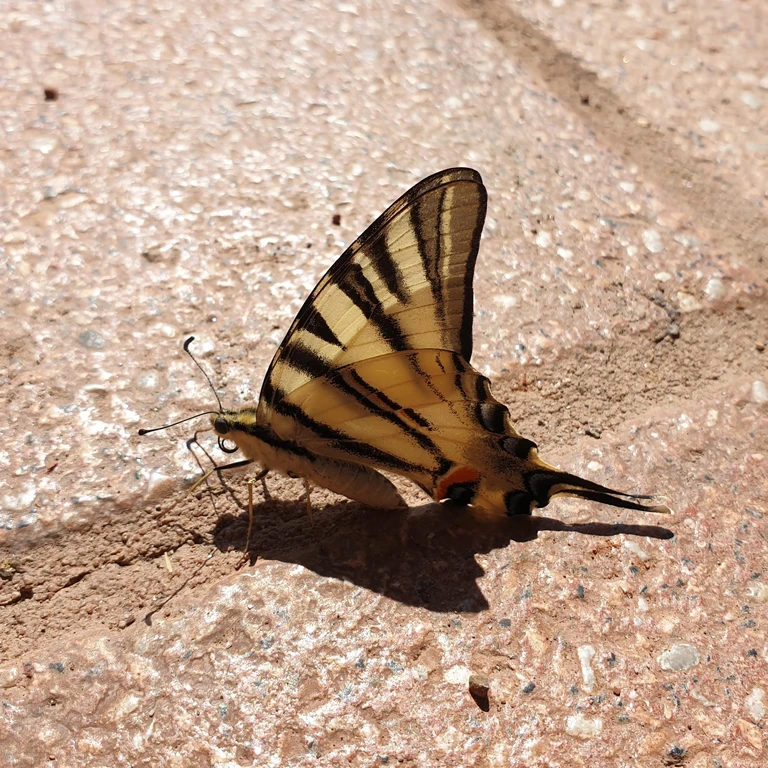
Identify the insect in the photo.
Iphiclides podalirius
